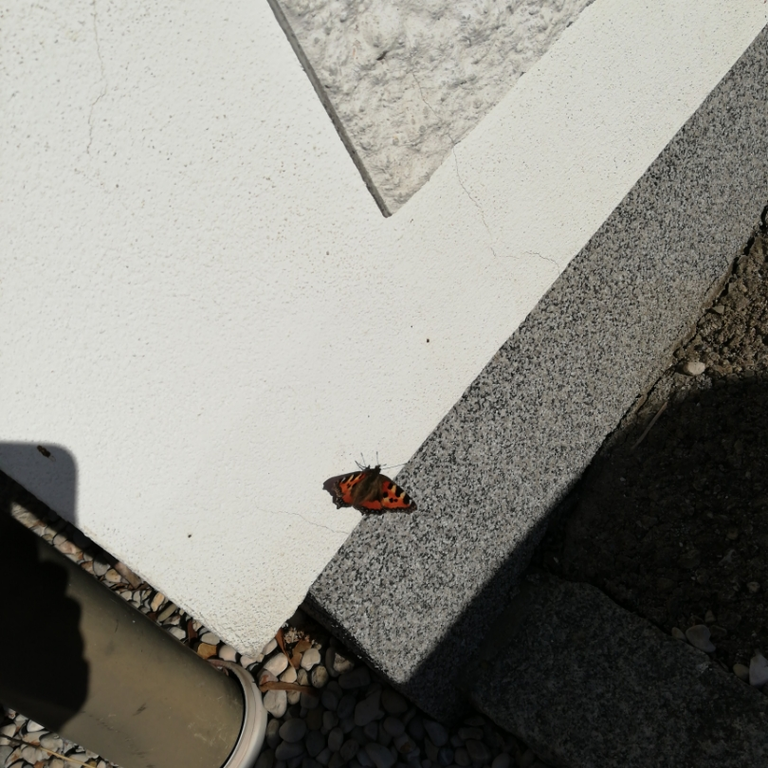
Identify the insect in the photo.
Aglais urticae
